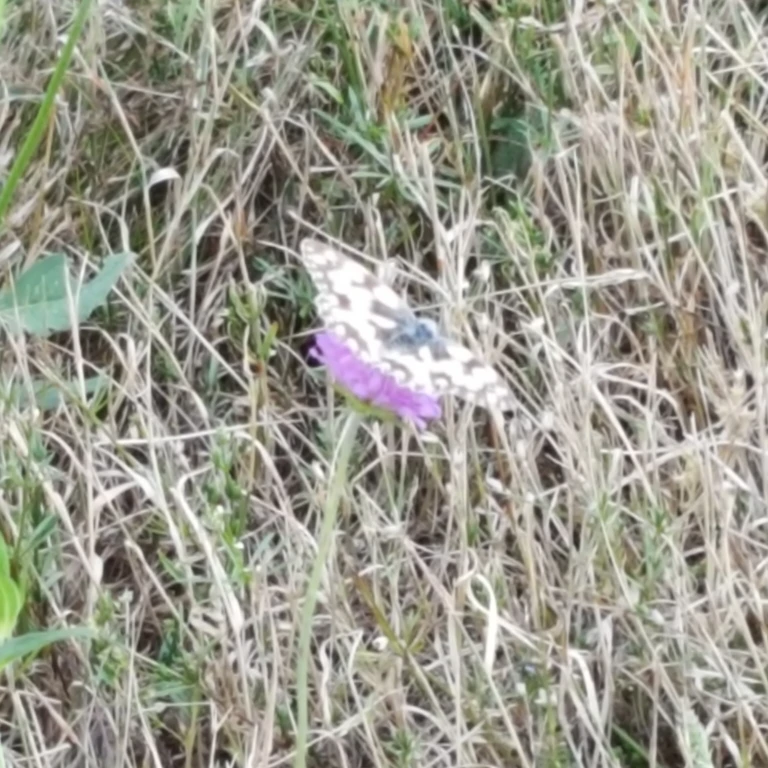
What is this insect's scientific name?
Melanargia galathea
